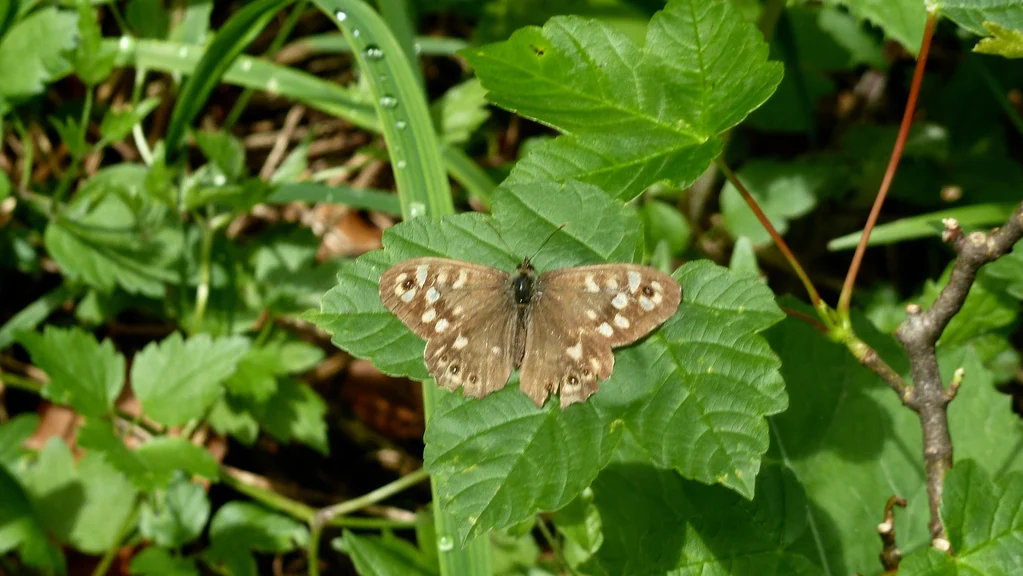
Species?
Pararge aegeria
